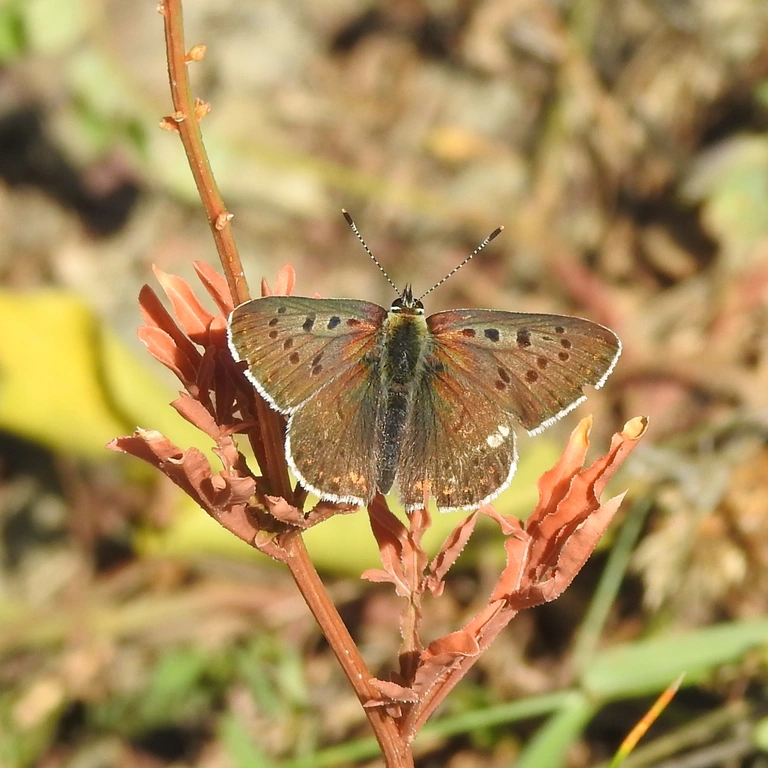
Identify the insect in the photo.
Lycaena tityrus (also Loweia tityrus)
